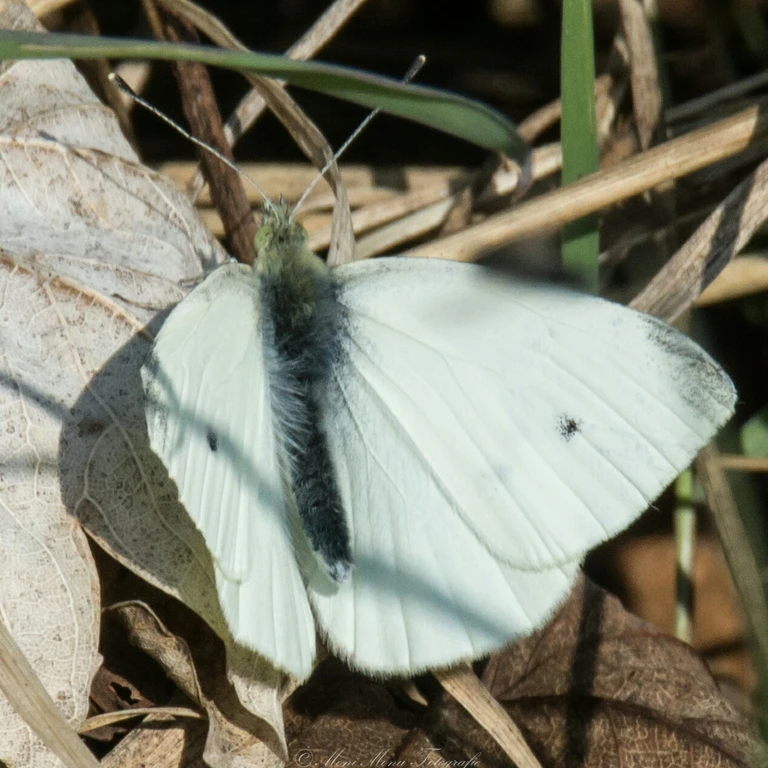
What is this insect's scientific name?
Pieris rapae
